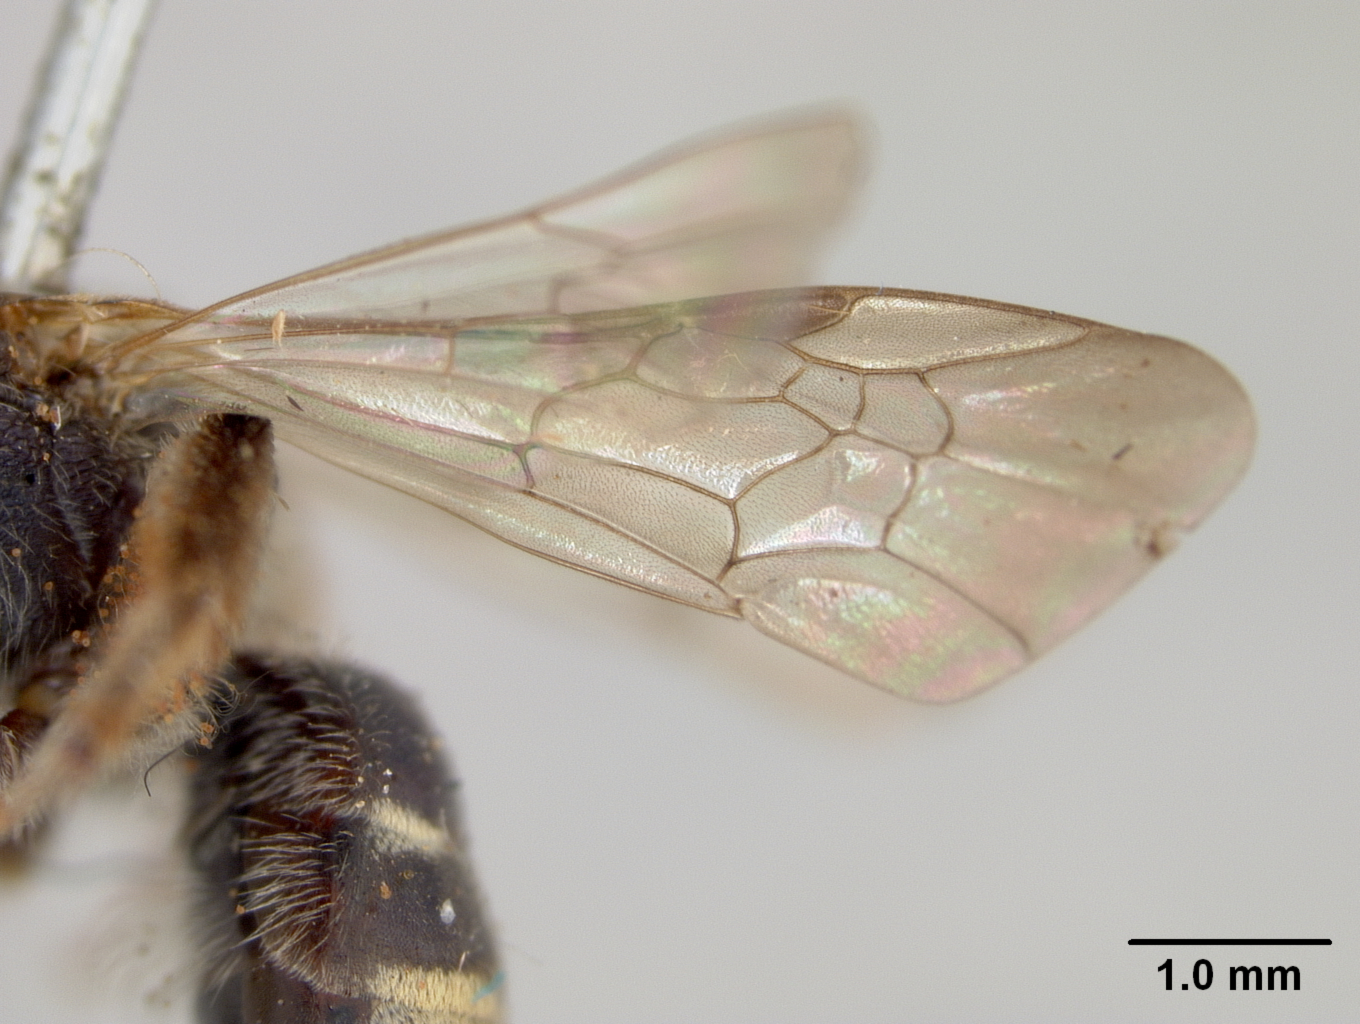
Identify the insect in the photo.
Halictus perzonatus
